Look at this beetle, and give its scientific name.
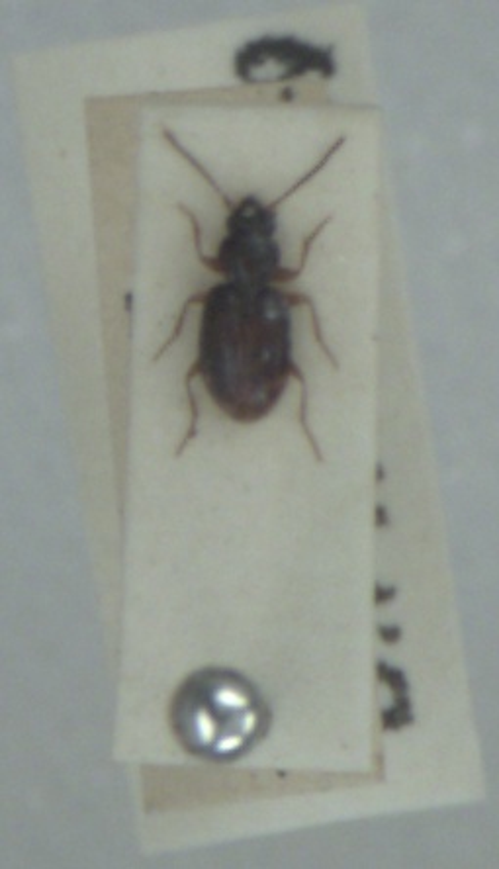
Bembidion assimile
